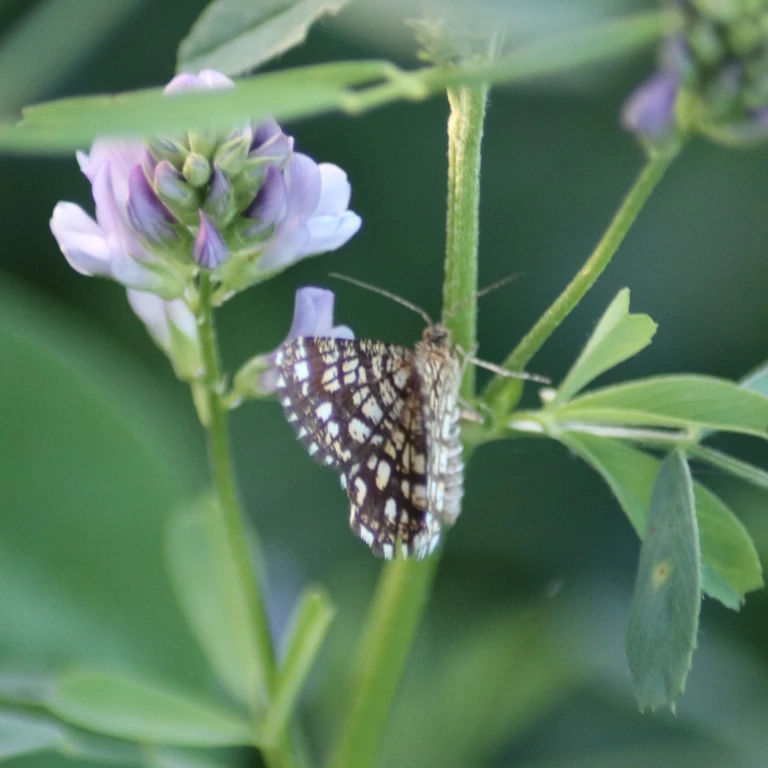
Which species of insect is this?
Chiasmia clathrata
